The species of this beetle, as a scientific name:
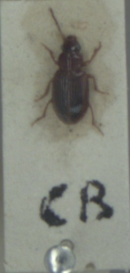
Bradycellus sharpi
